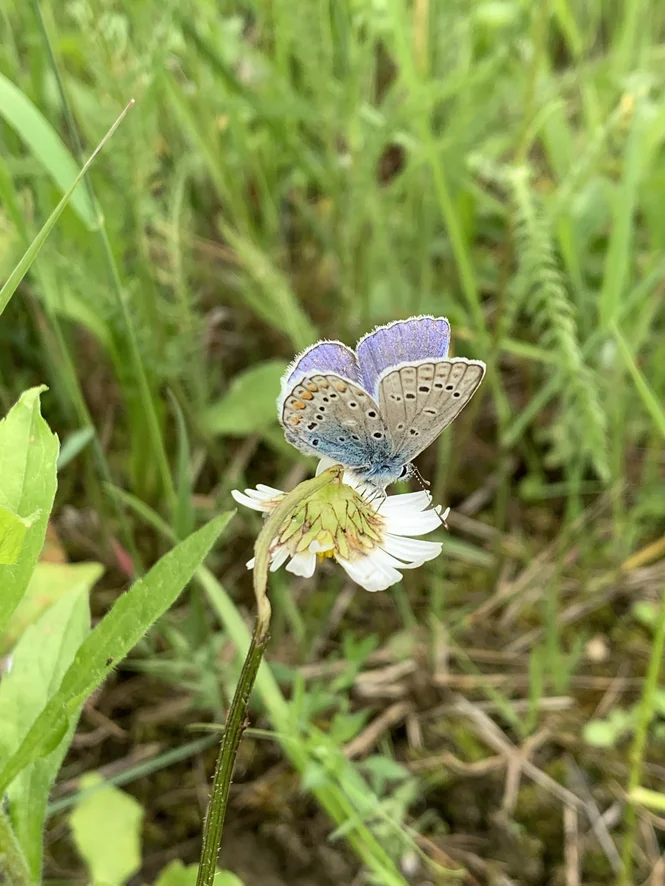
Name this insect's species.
Polyommatus icarus
